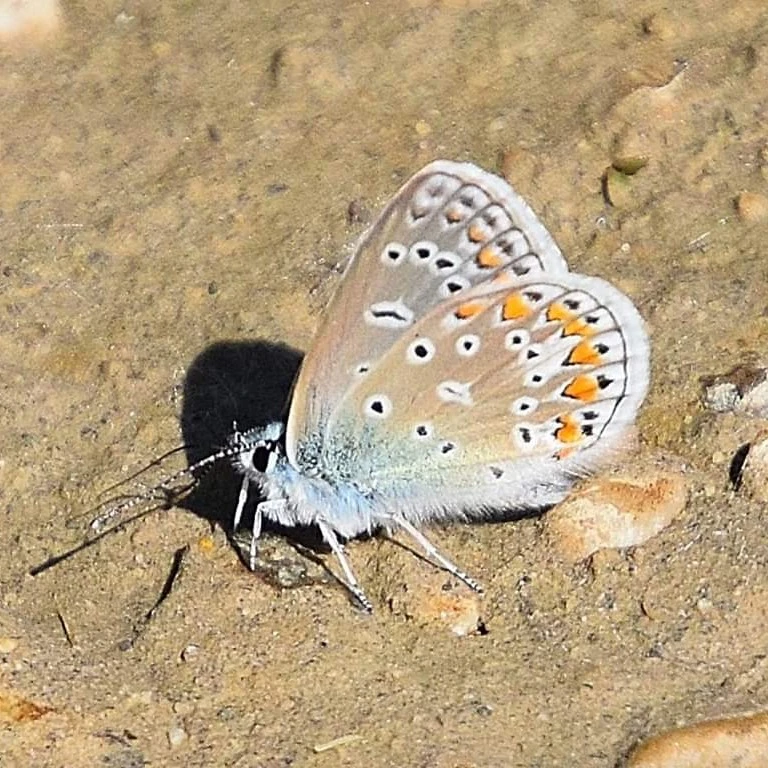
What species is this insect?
Polyommatus icarus
